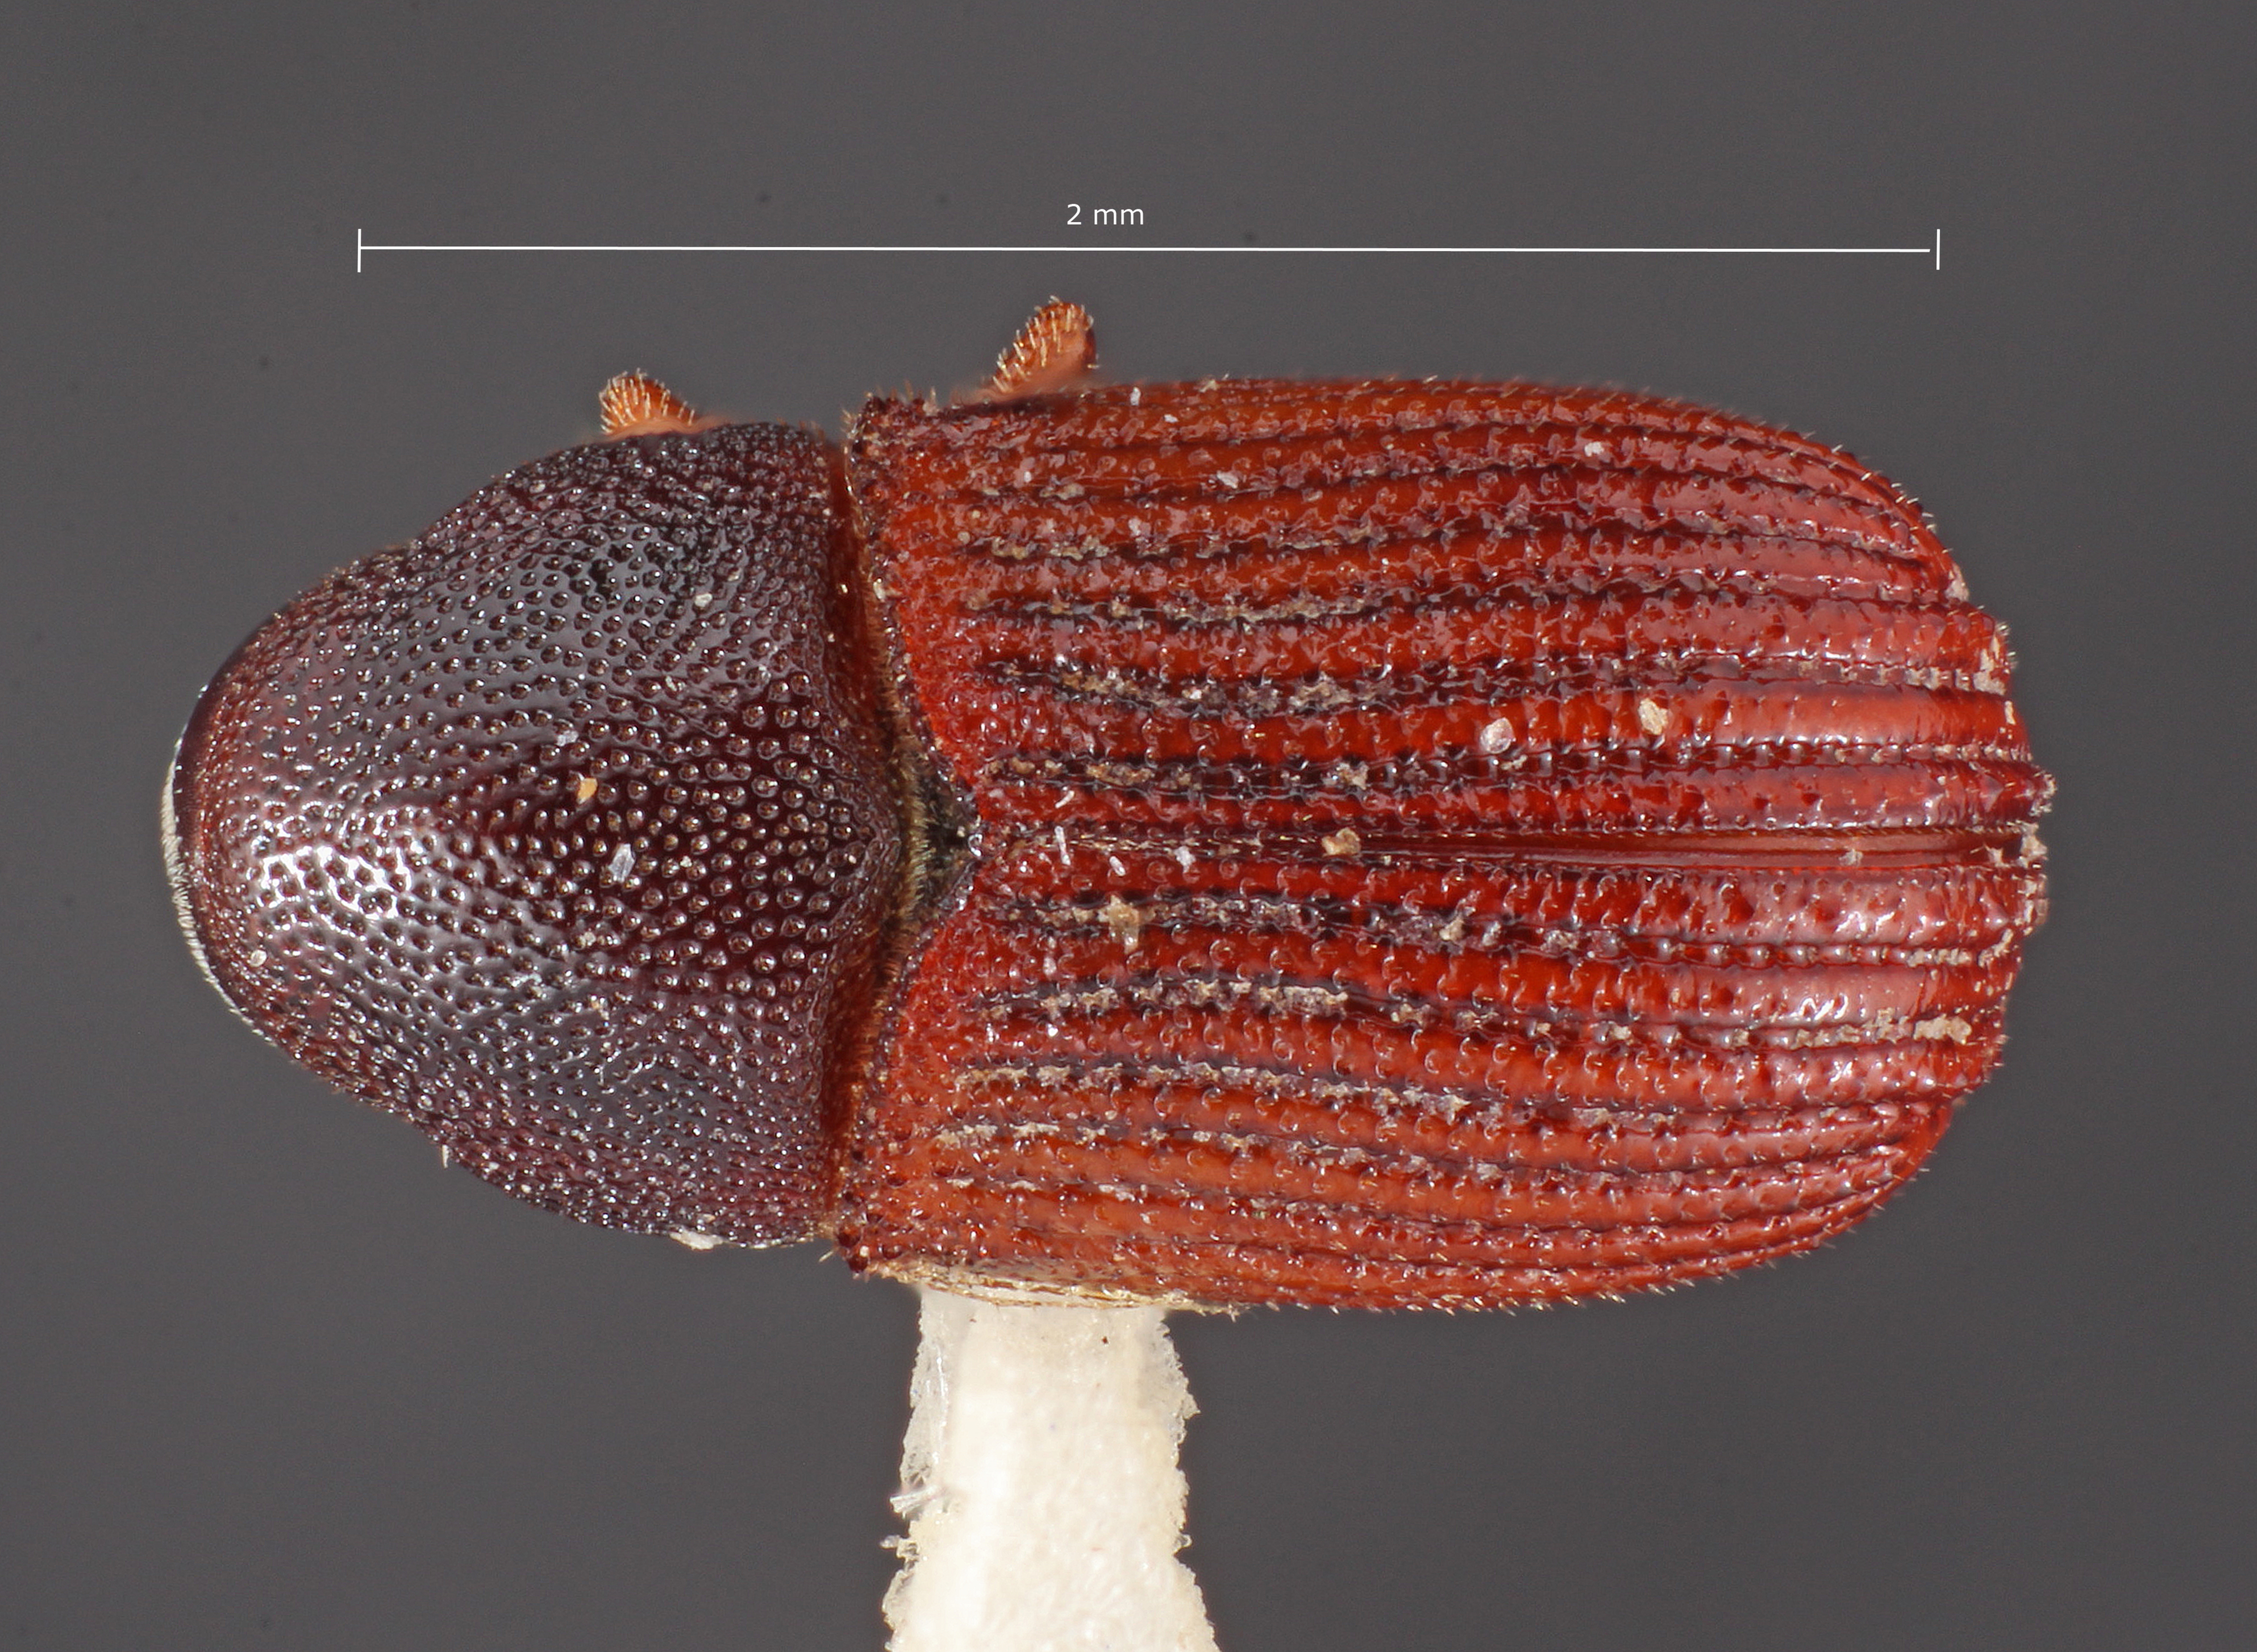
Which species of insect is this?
Phloeosinus splendens
